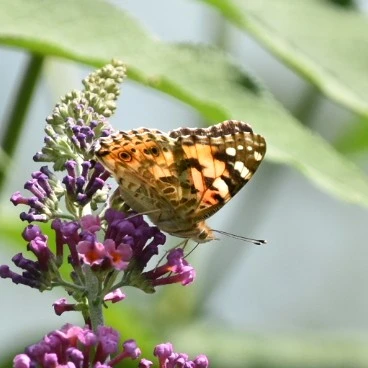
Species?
Vanessa cardui
